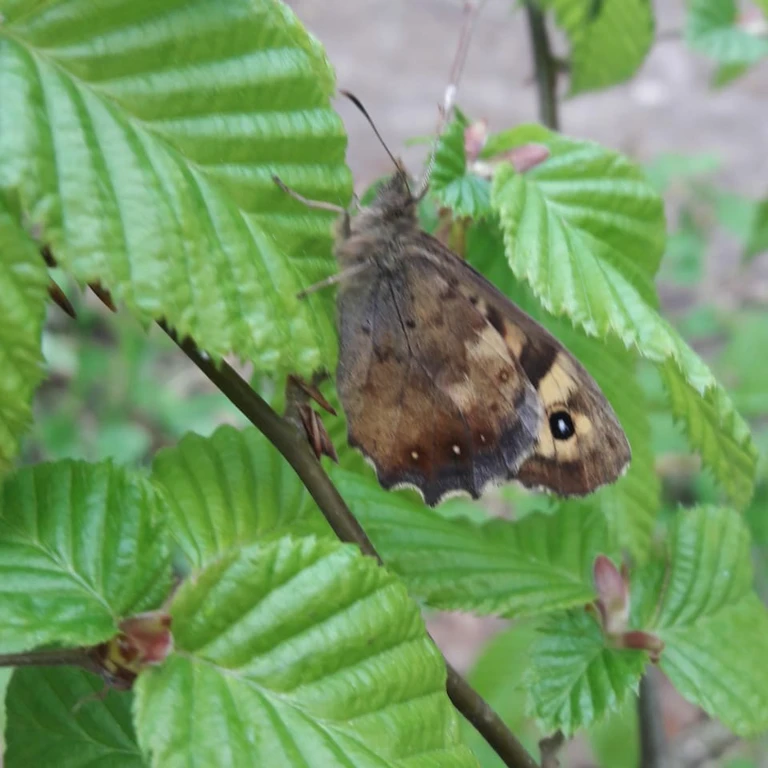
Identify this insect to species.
Pararge aegeria
